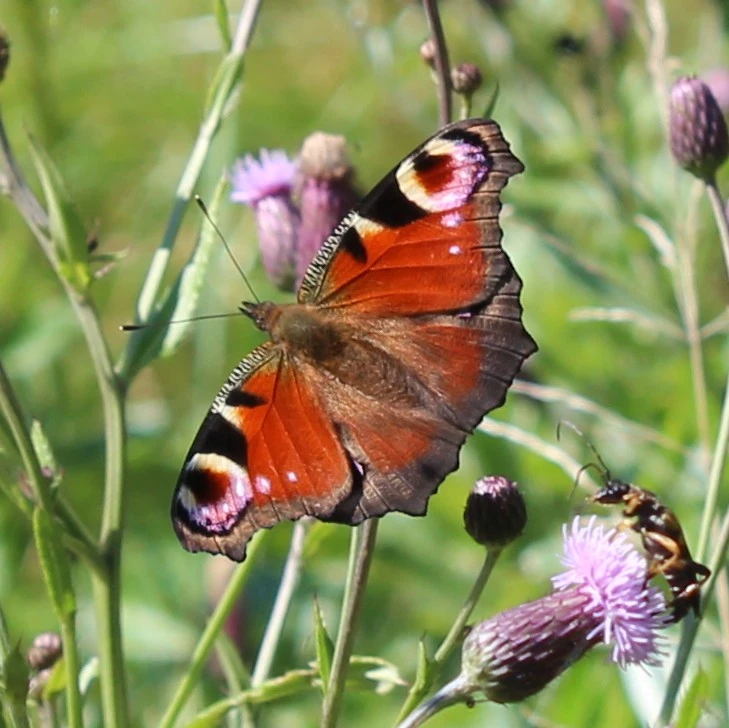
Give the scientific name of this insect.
Aglais io
